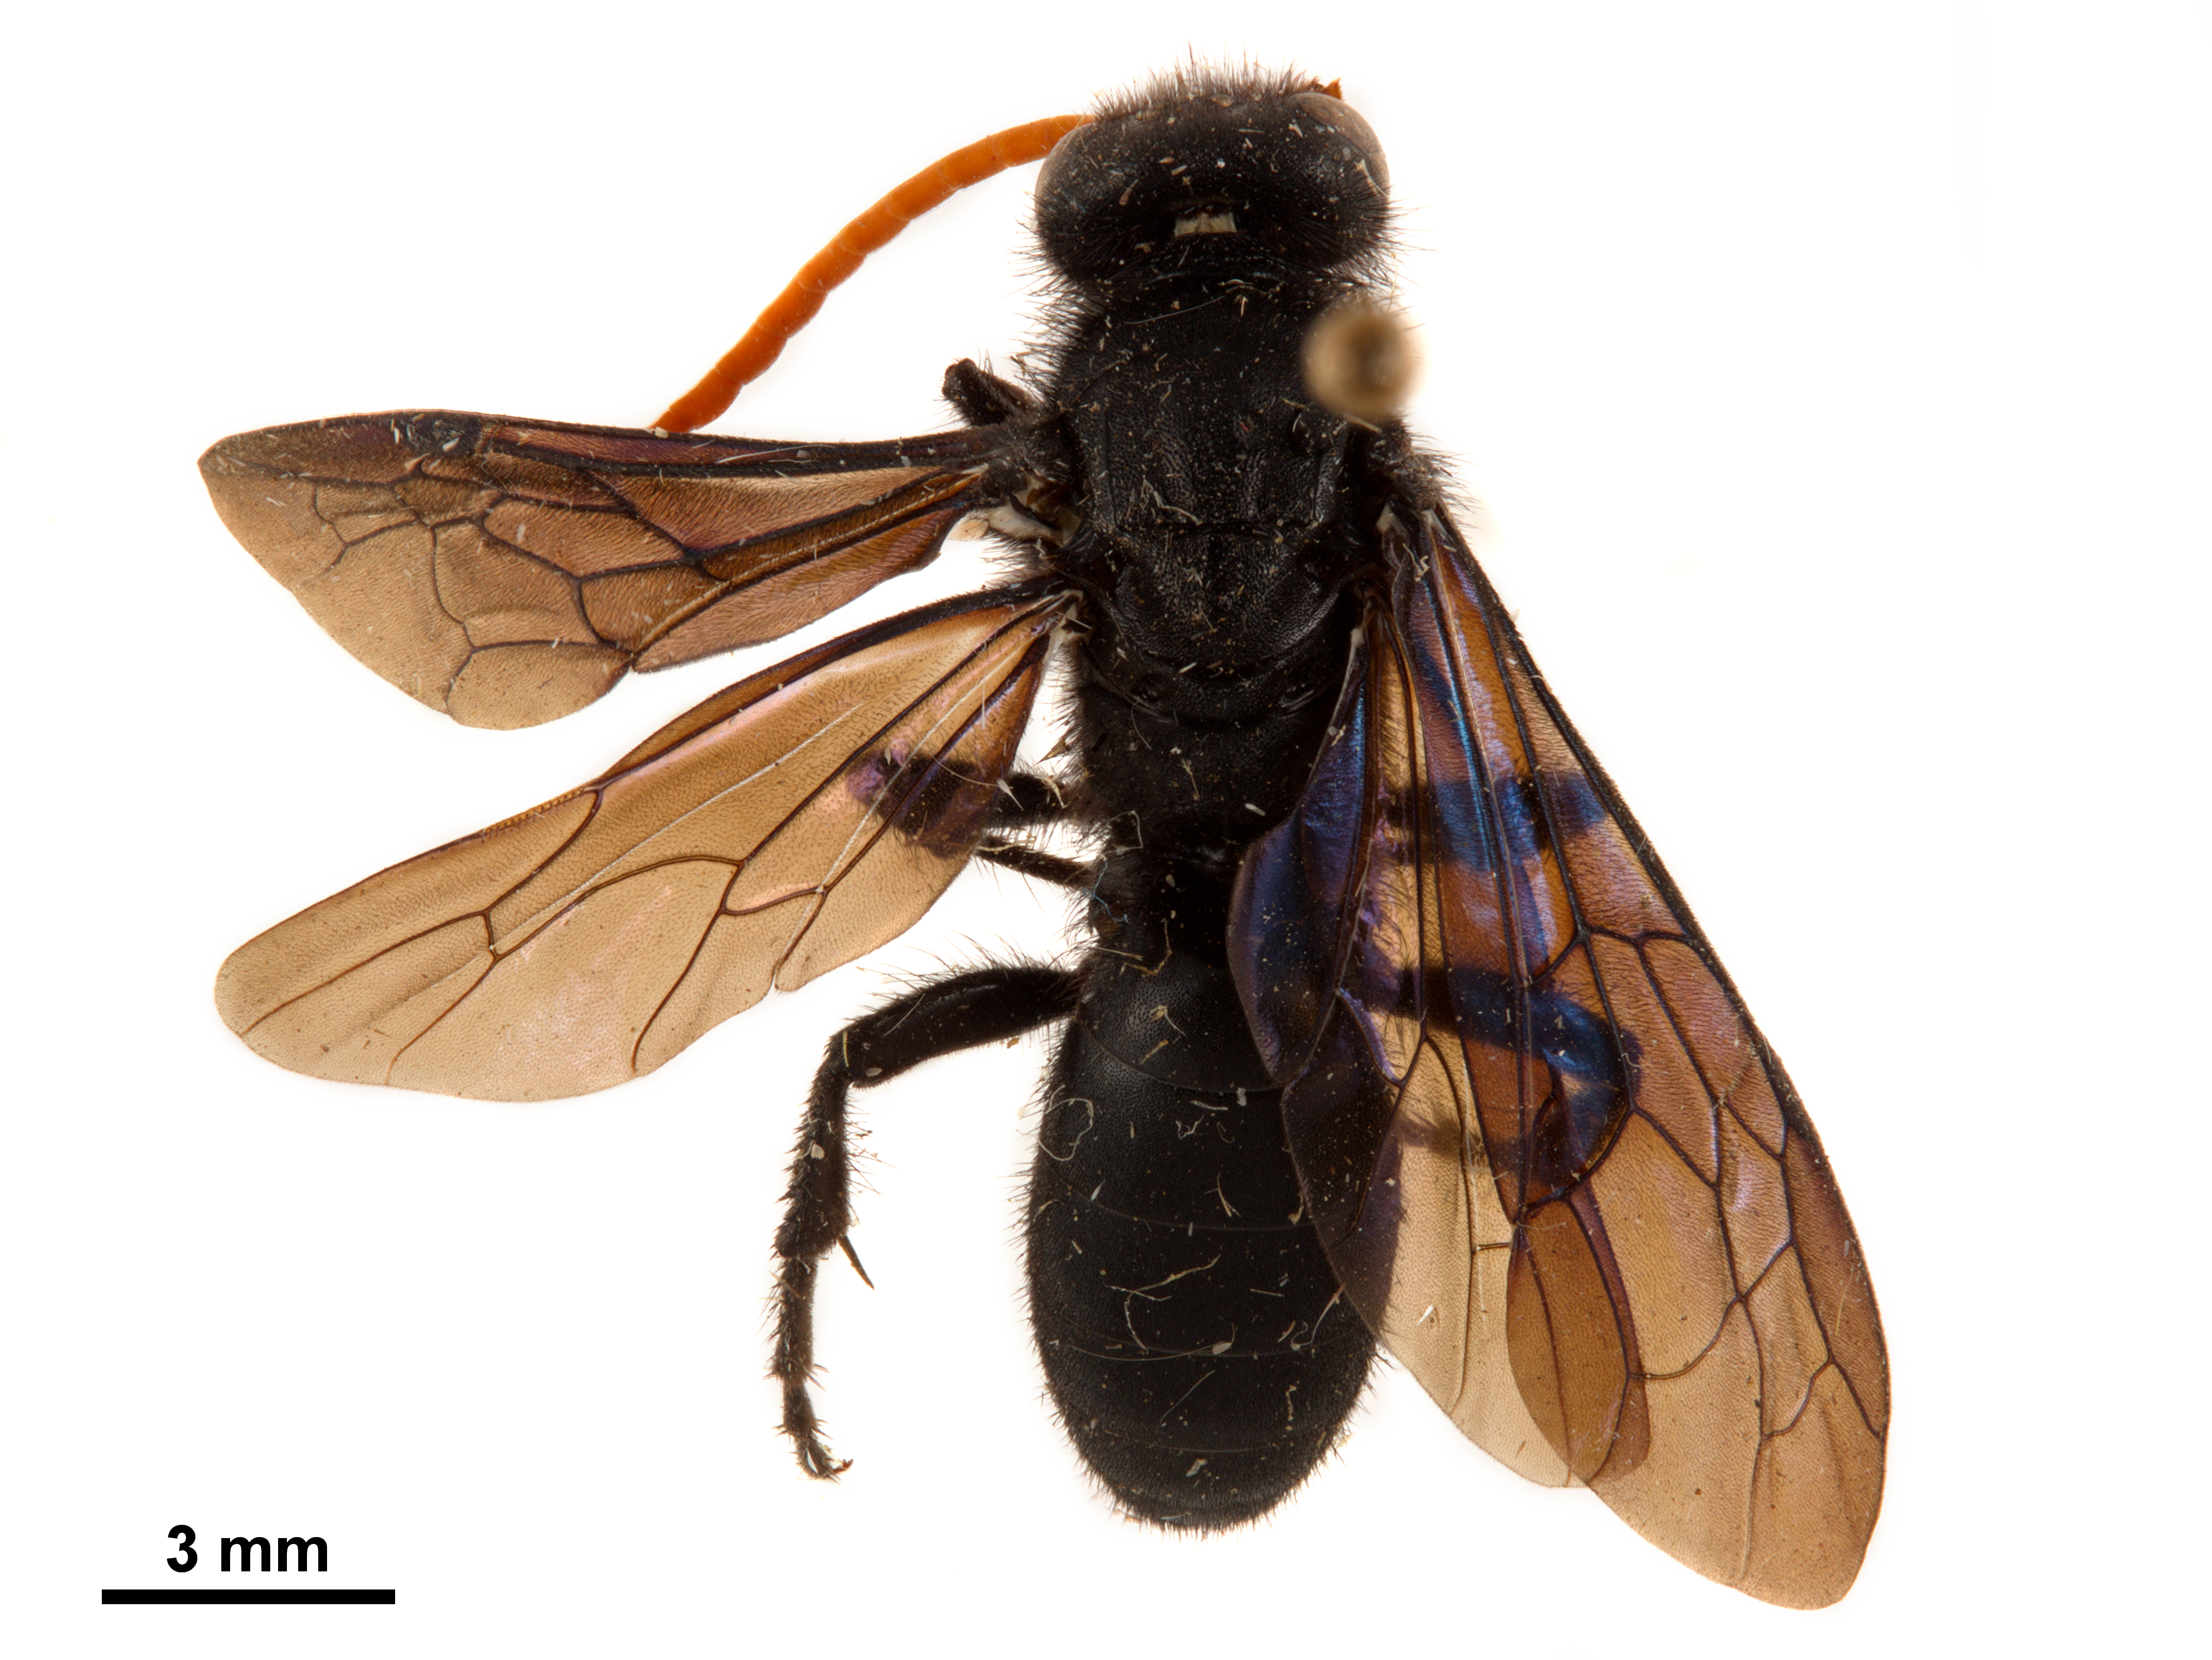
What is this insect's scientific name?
Cosila chilensis
